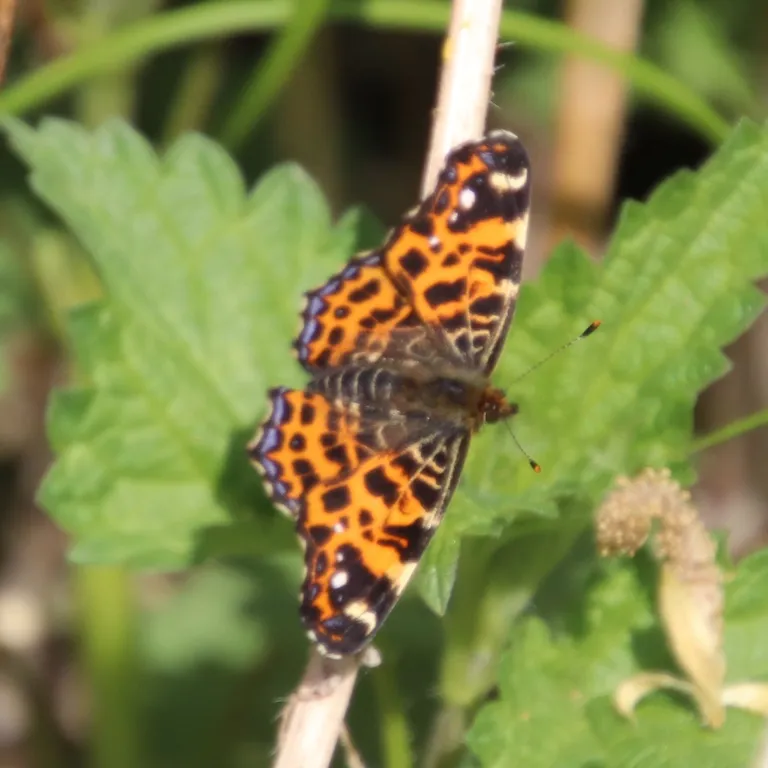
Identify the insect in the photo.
Araschnia levana
